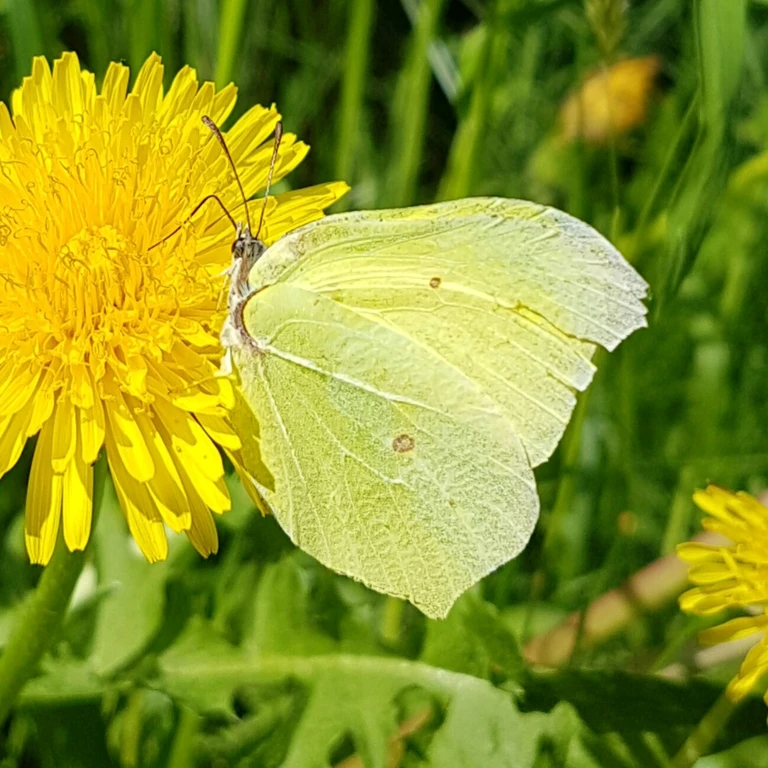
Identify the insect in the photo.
Gonepteryx rhamni
